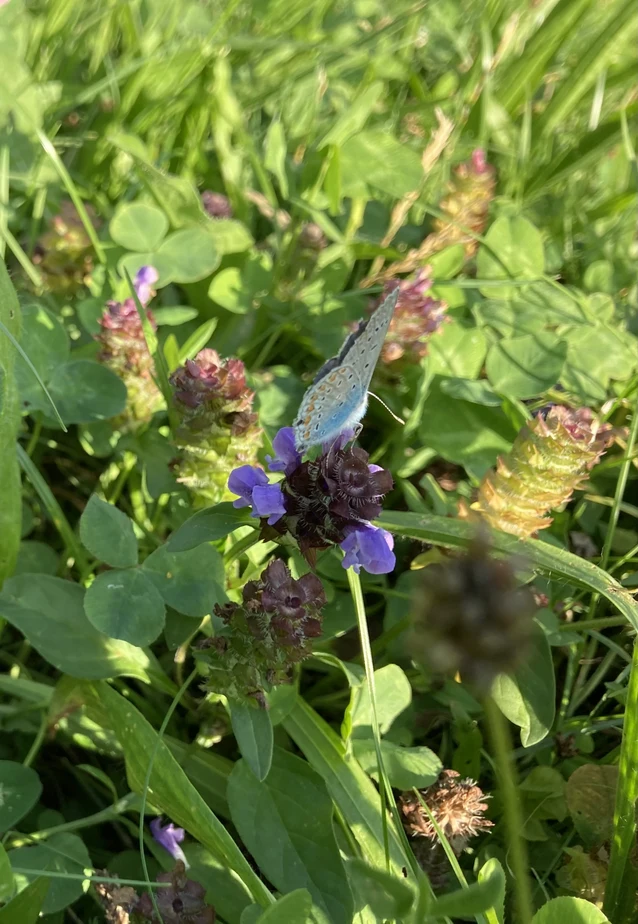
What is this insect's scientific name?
Polyommatus icarus
